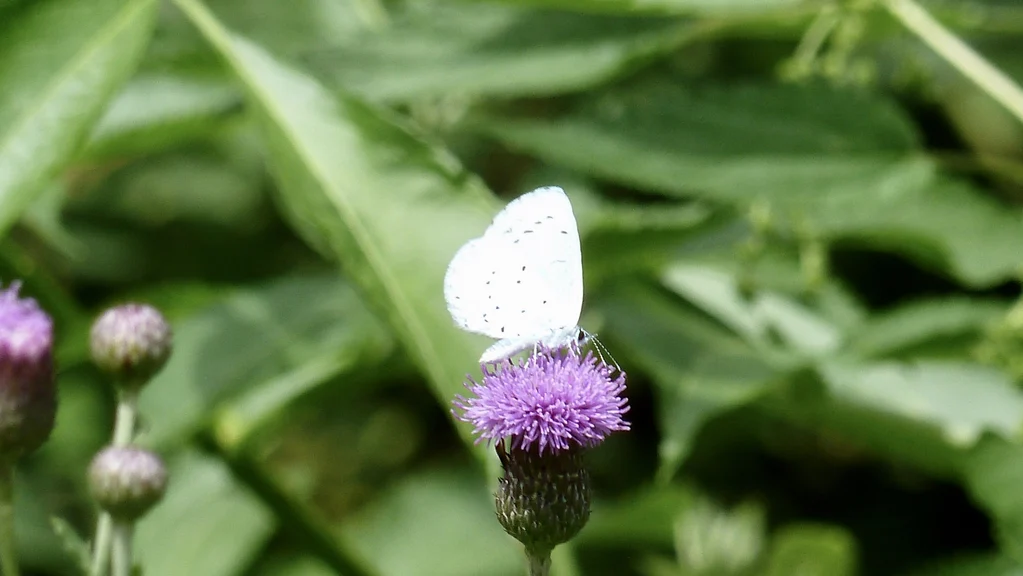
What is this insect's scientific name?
Celastrina argiolus
